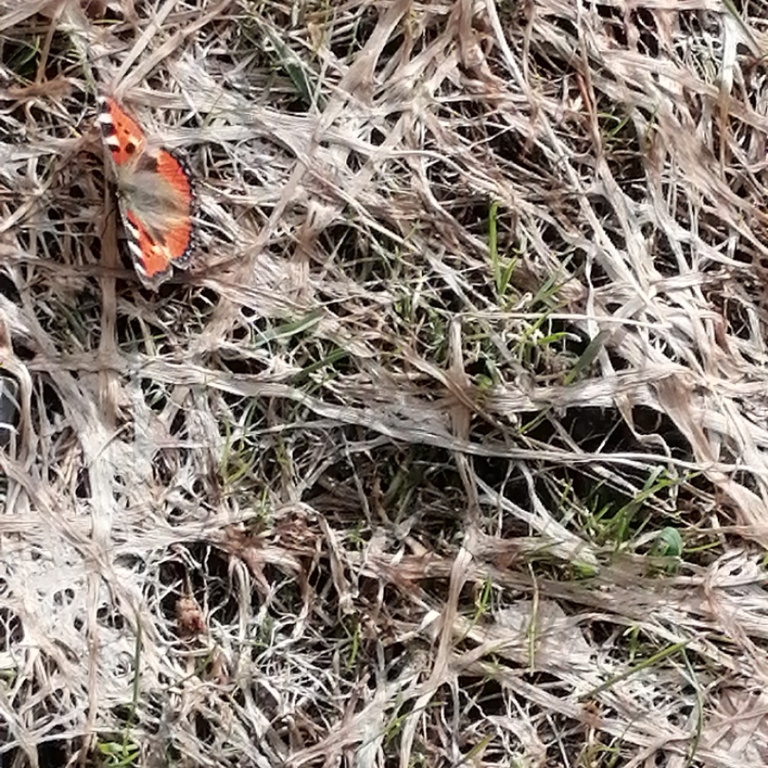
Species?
Aglais urticae
